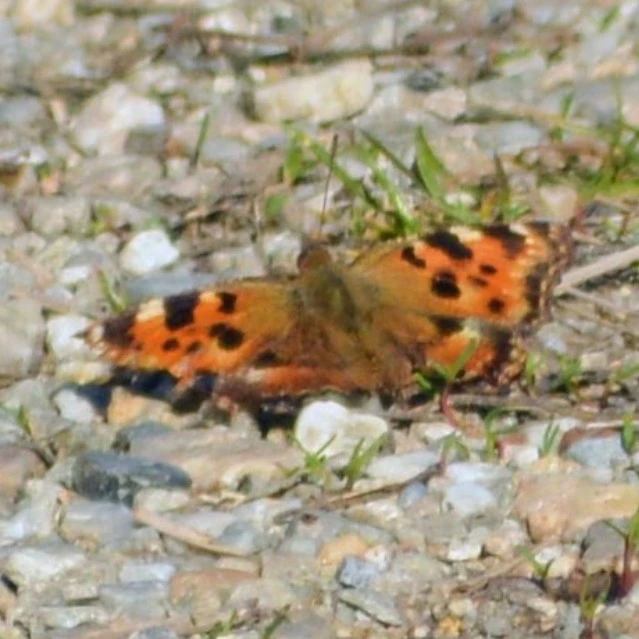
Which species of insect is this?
Nymphalis polychloros
